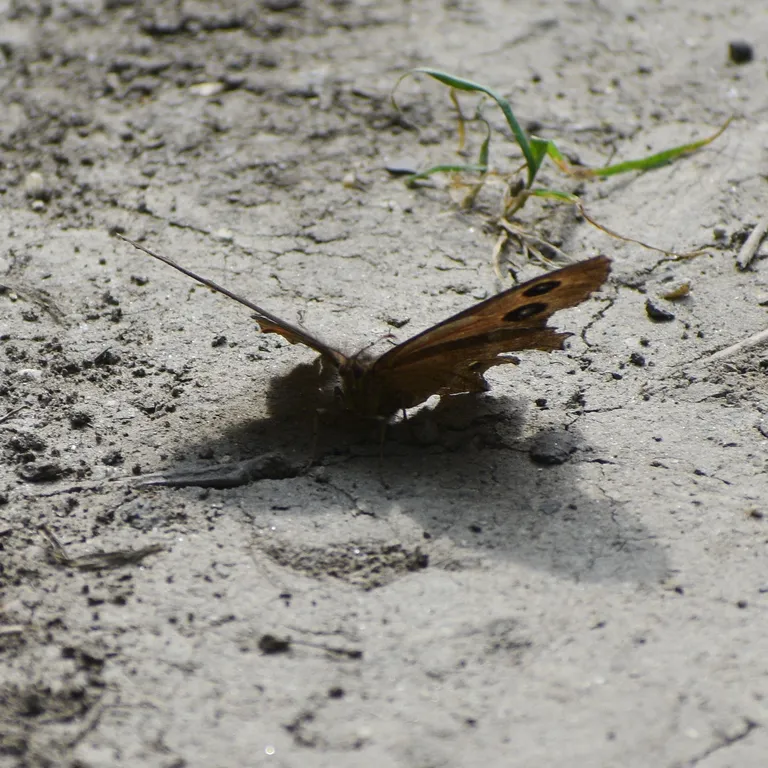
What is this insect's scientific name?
Minois dryas
